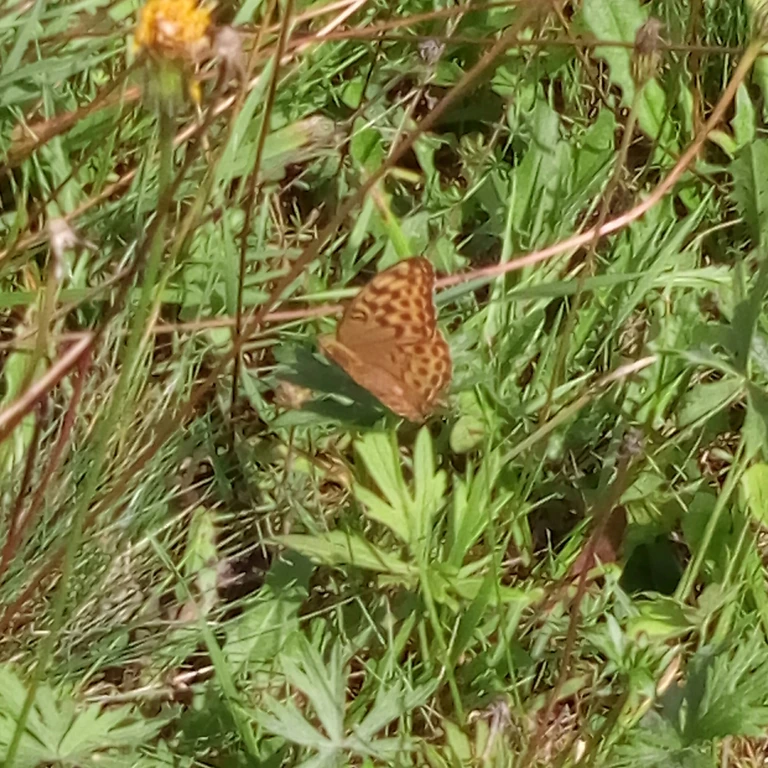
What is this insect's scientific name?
Argynnis paphia
